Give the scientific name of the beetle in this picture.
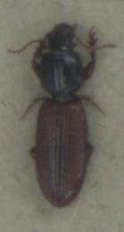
Clivina collaris
